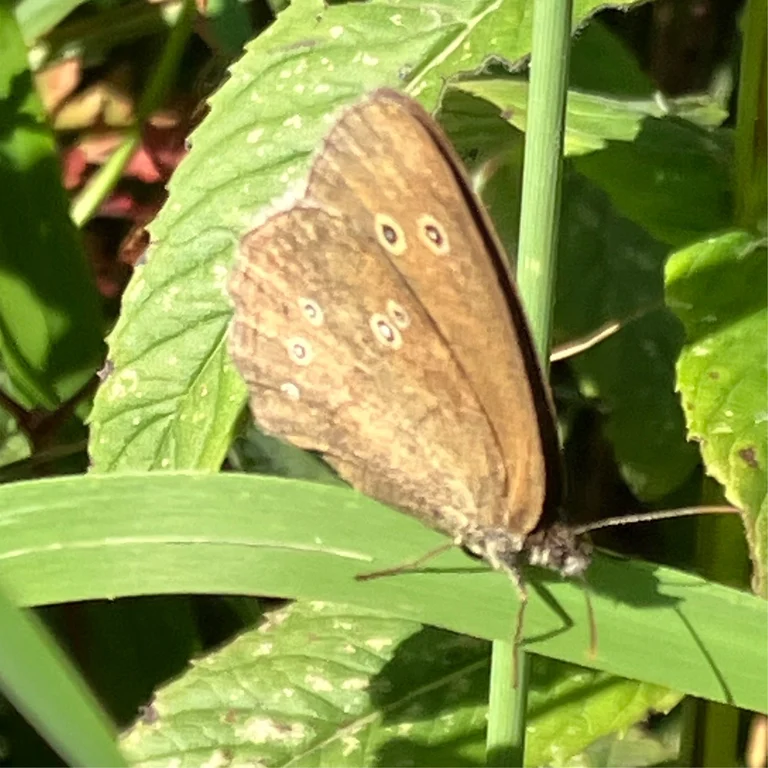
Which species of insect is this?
Aphantopus hyperantus
